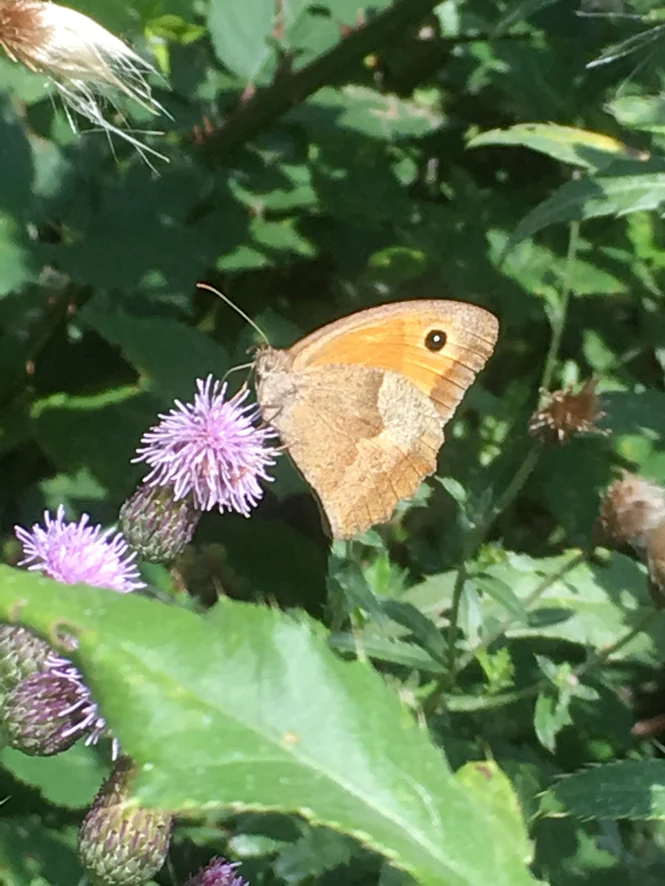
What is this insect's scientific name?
Maniola jurtina
